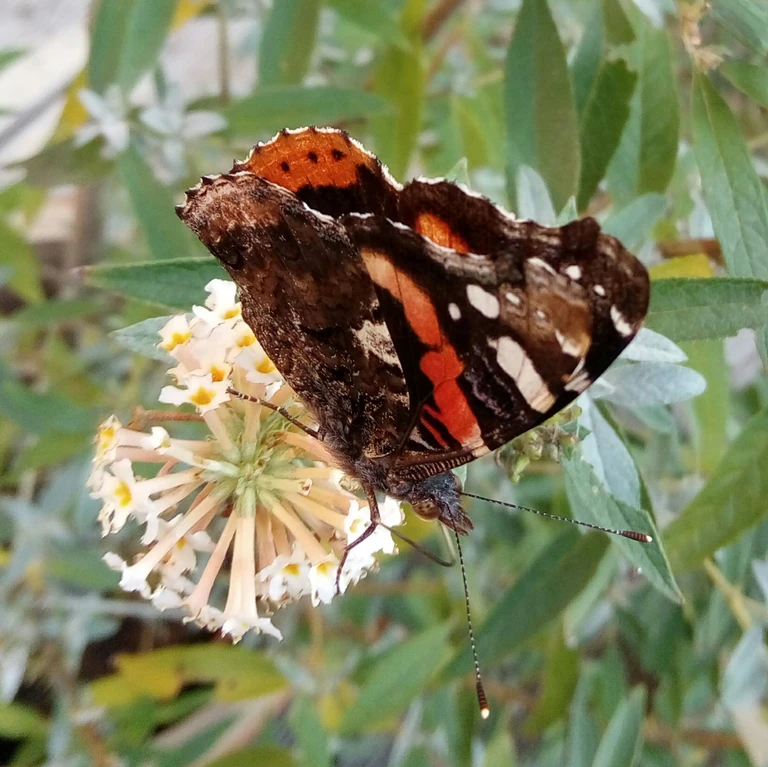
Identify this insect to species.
Vanessa atalanta
